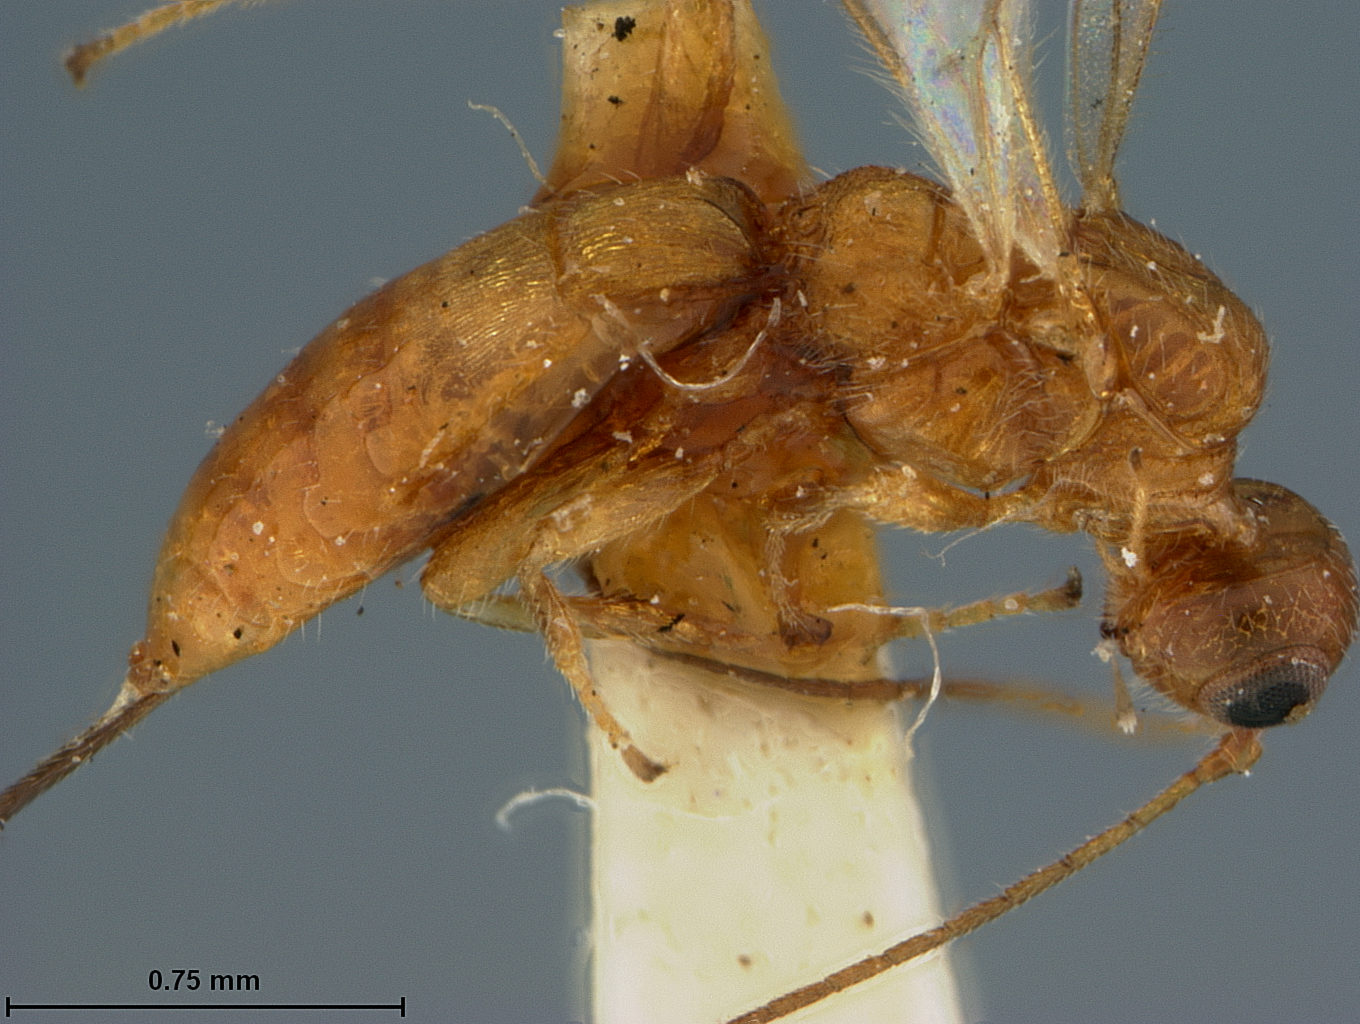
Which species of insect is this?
Caenophanes koebele
